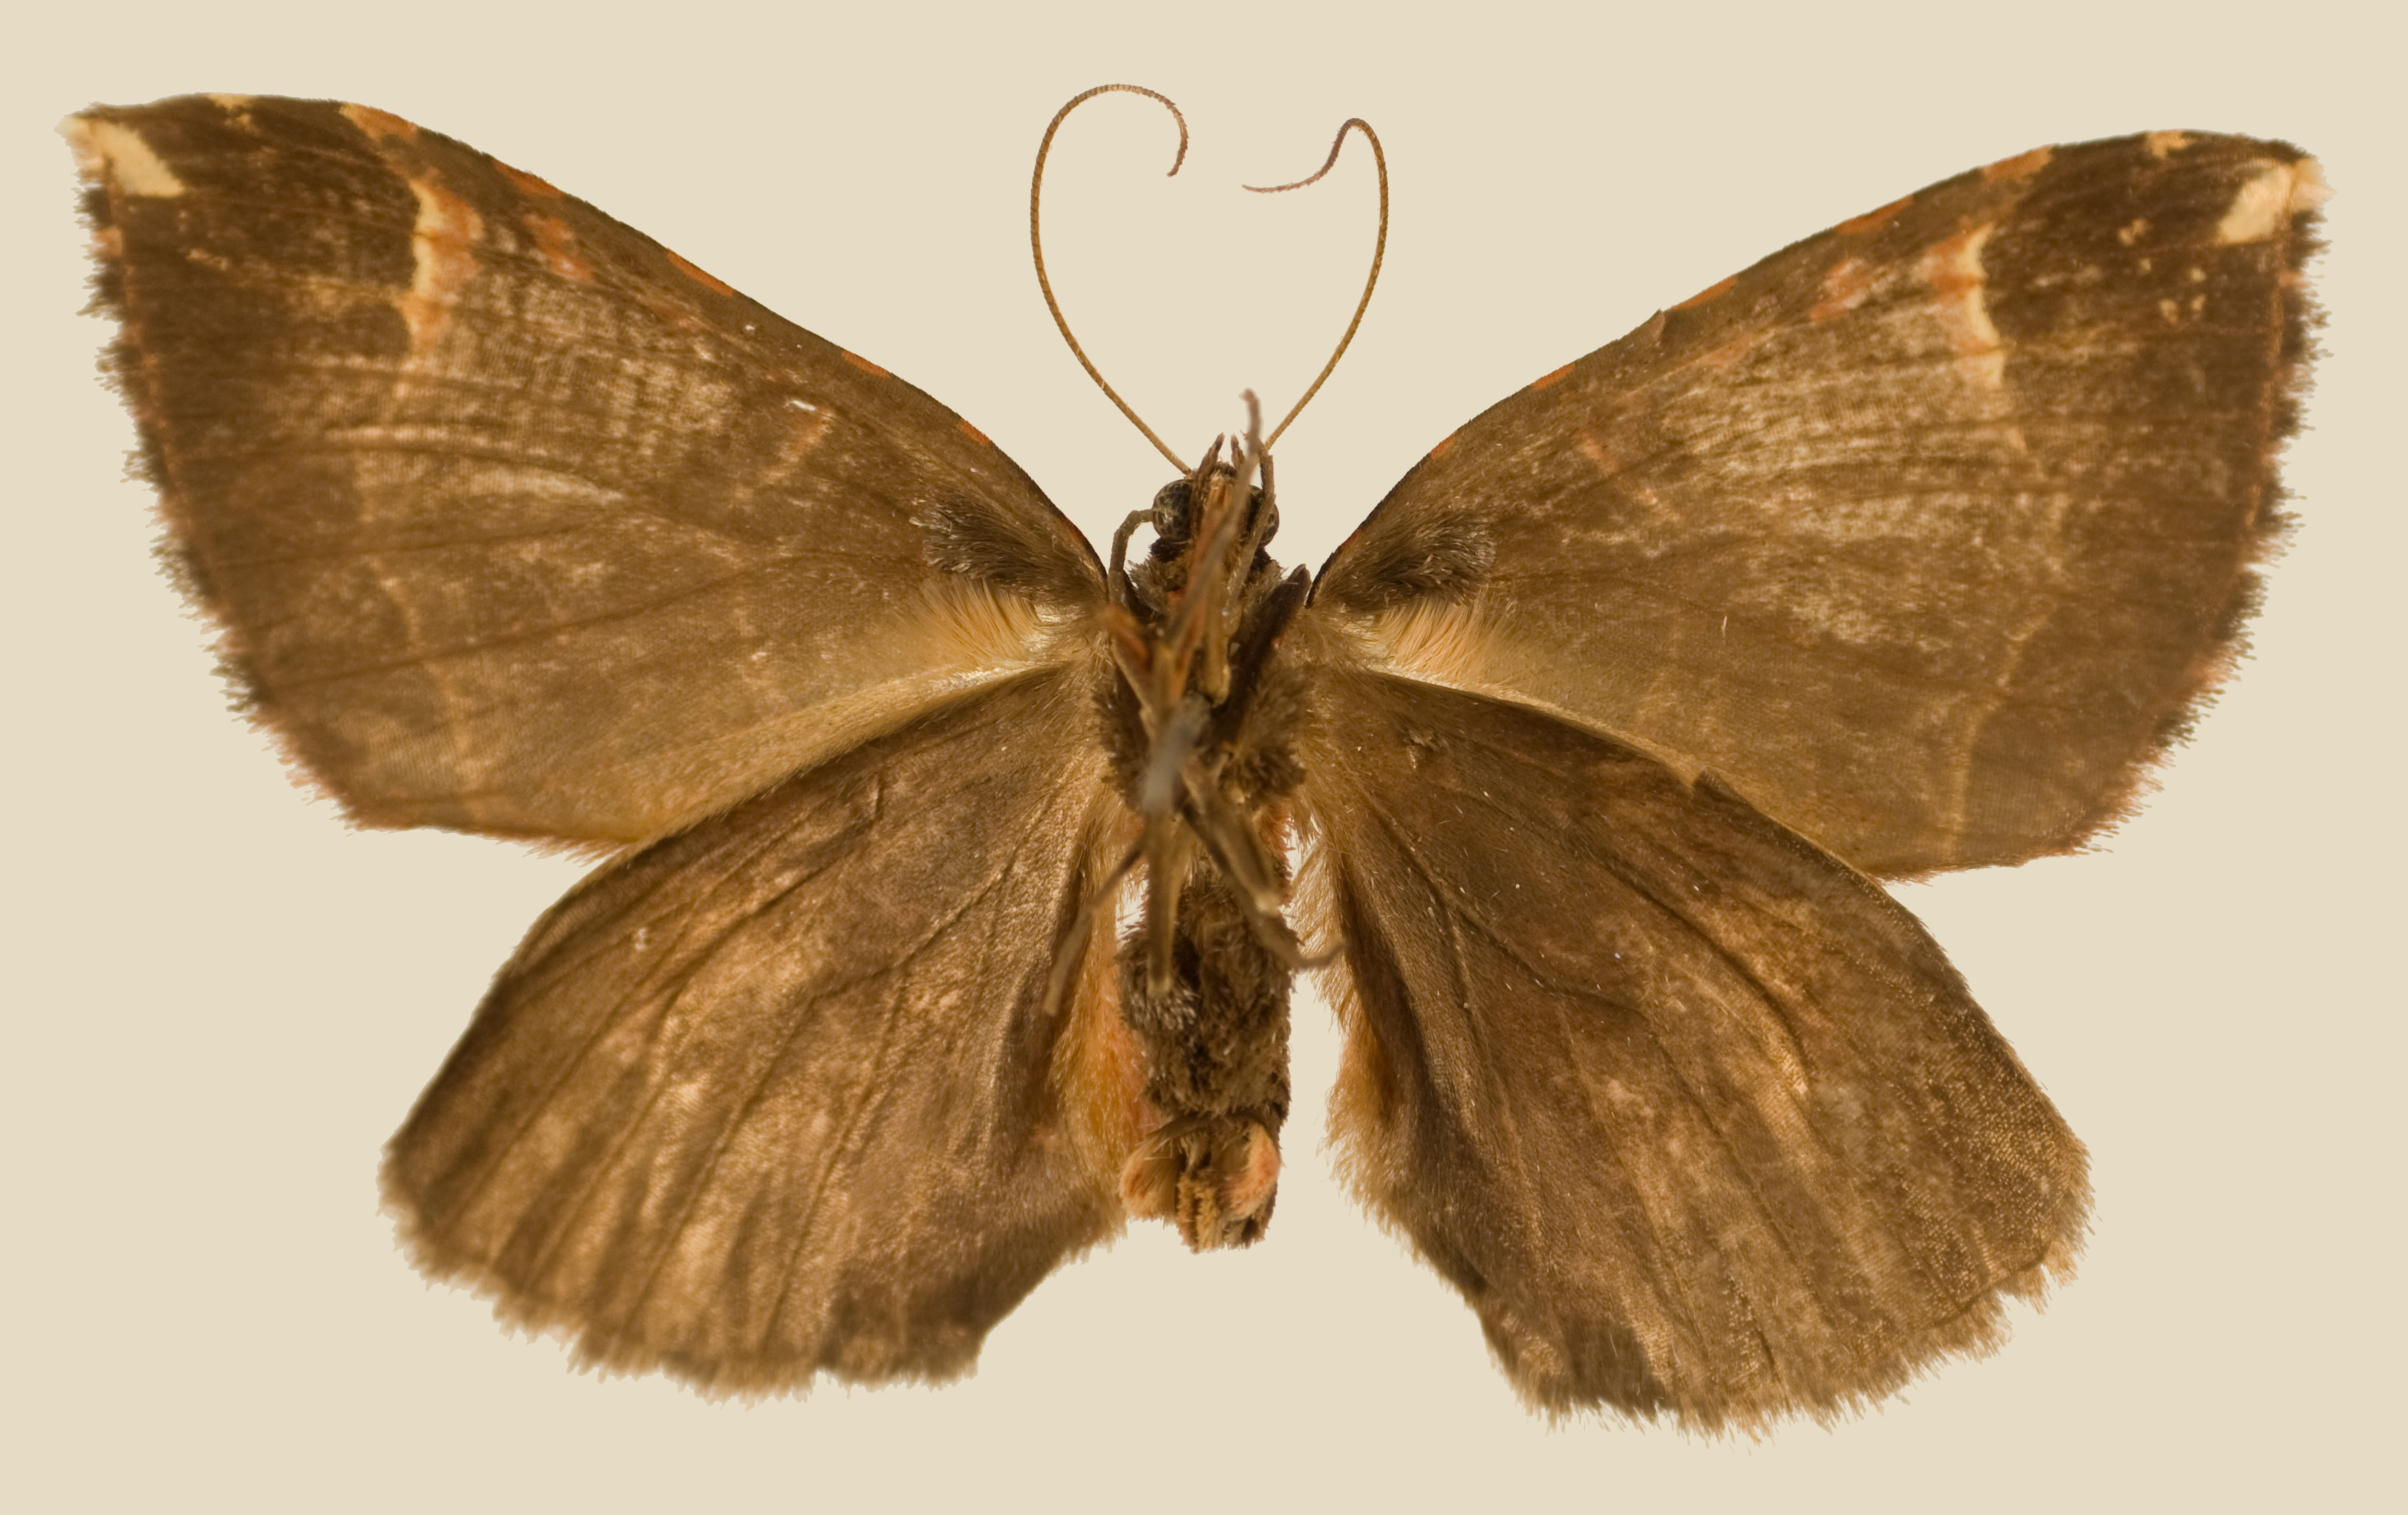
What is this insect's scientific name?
Cidaria penicula
